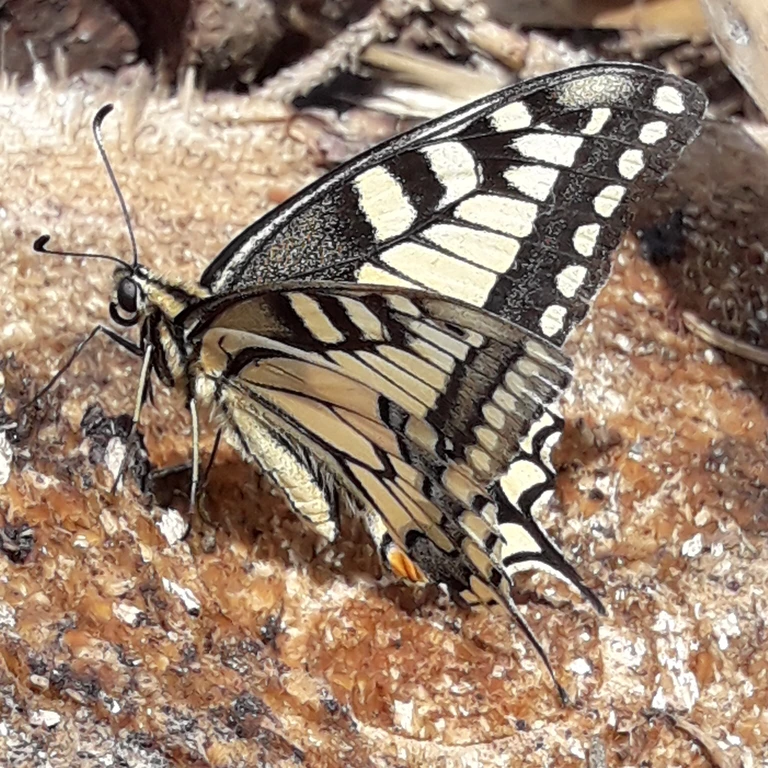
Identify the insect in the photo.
Papilio machaon
